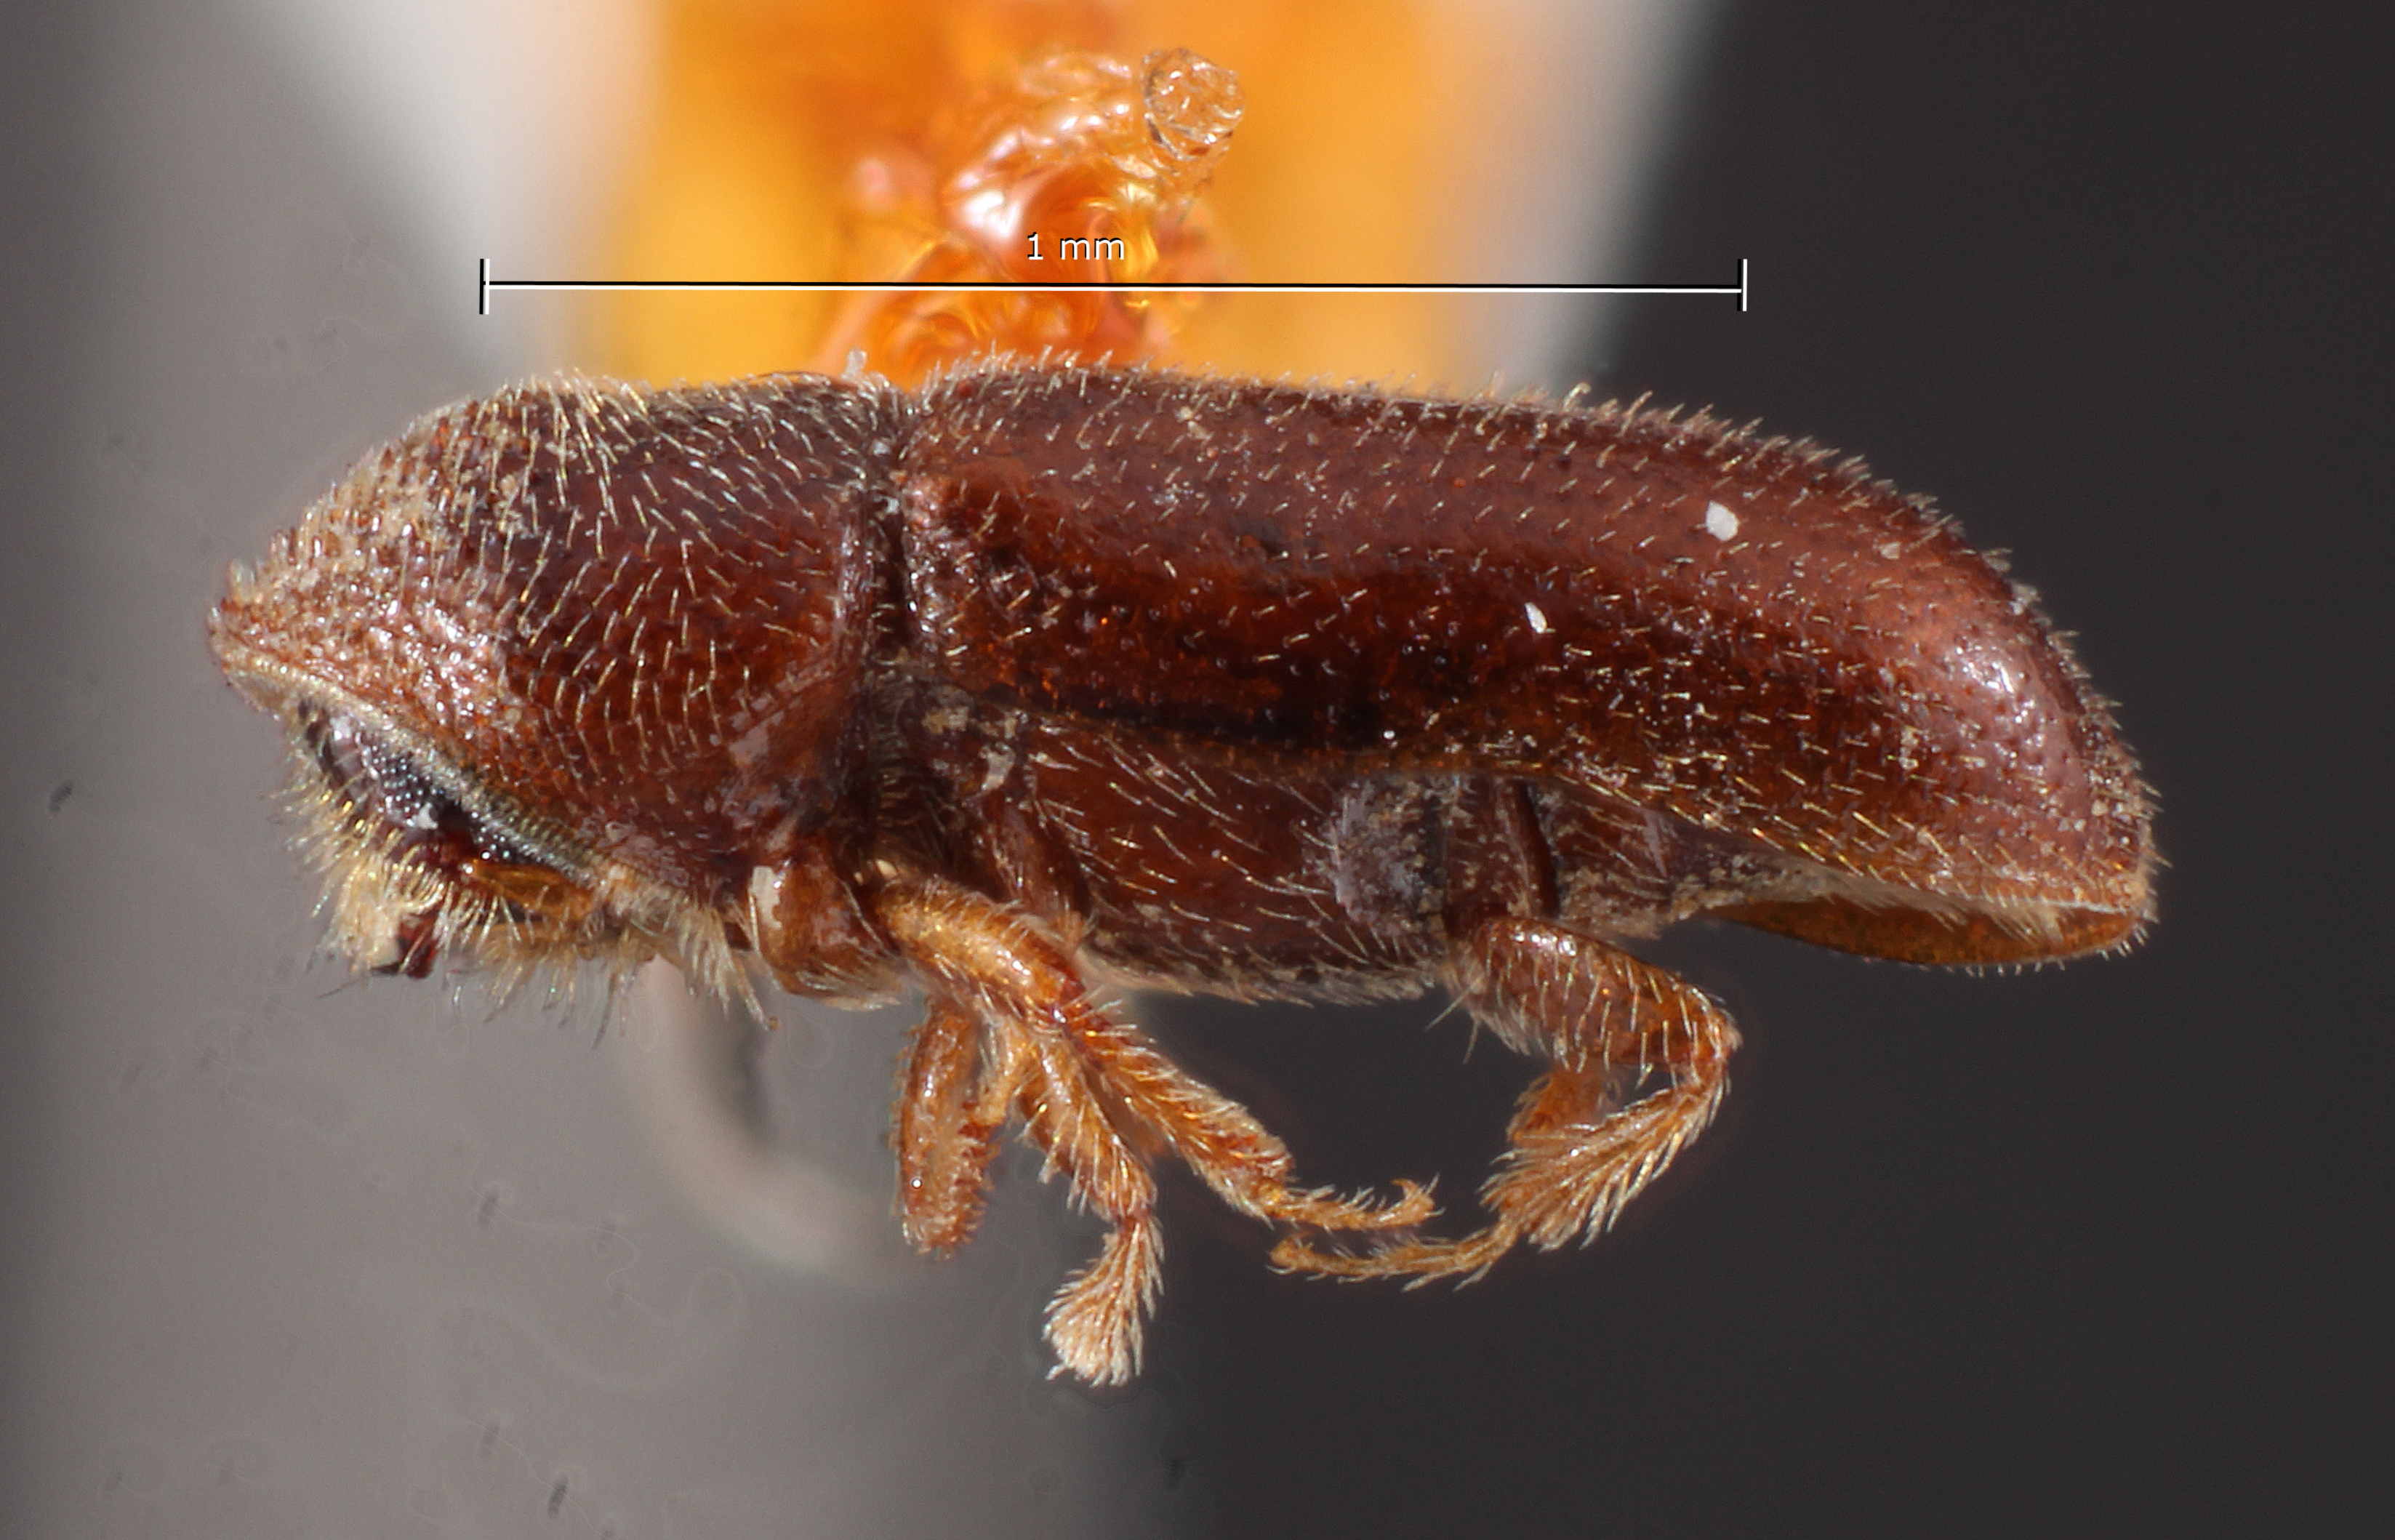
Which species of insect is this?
Pityophthorus exiguus
